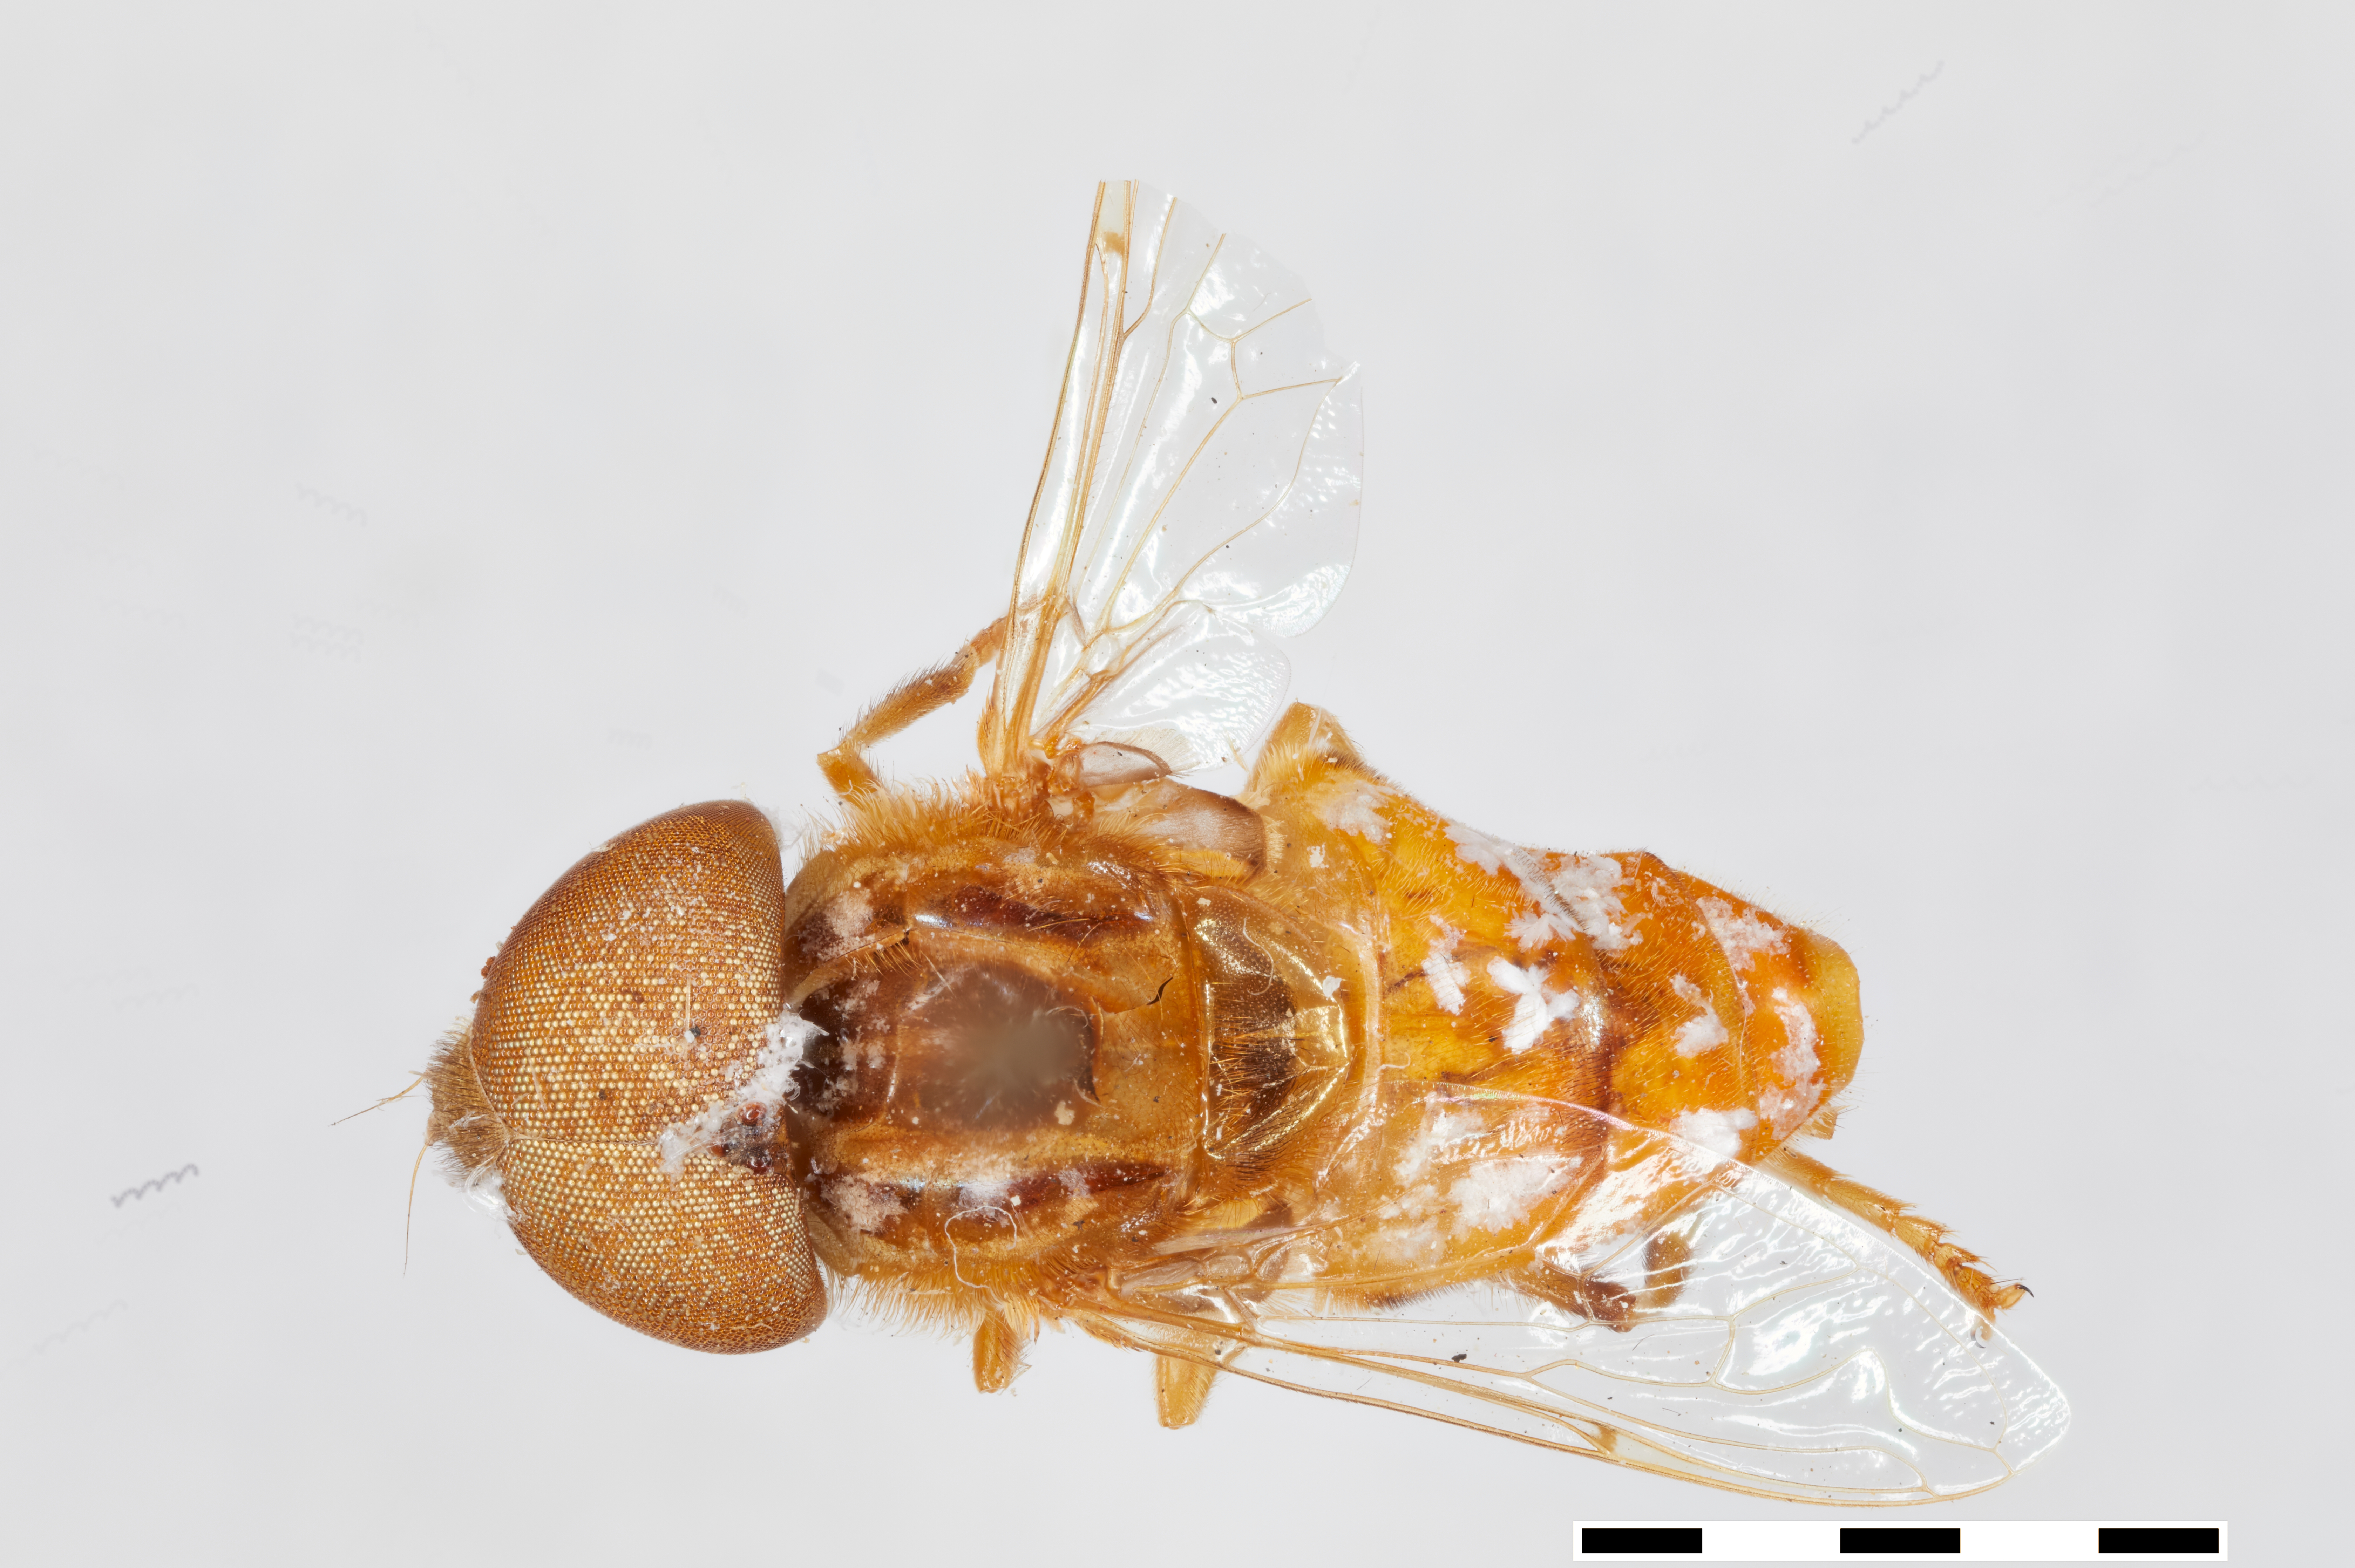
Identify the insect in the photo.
Lathyrophthalmus lutescens
